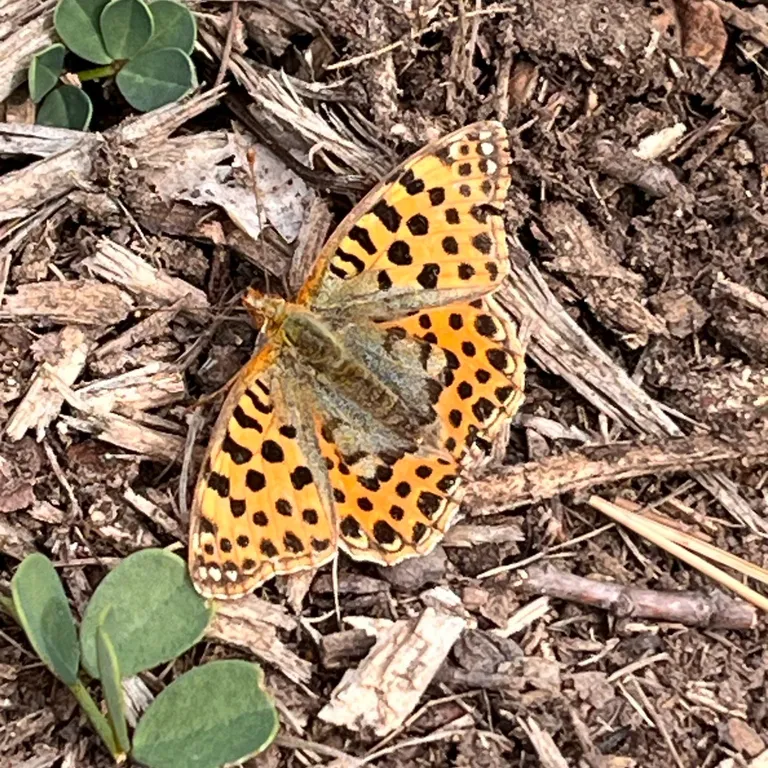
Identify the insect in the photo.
Issoria lathonia
